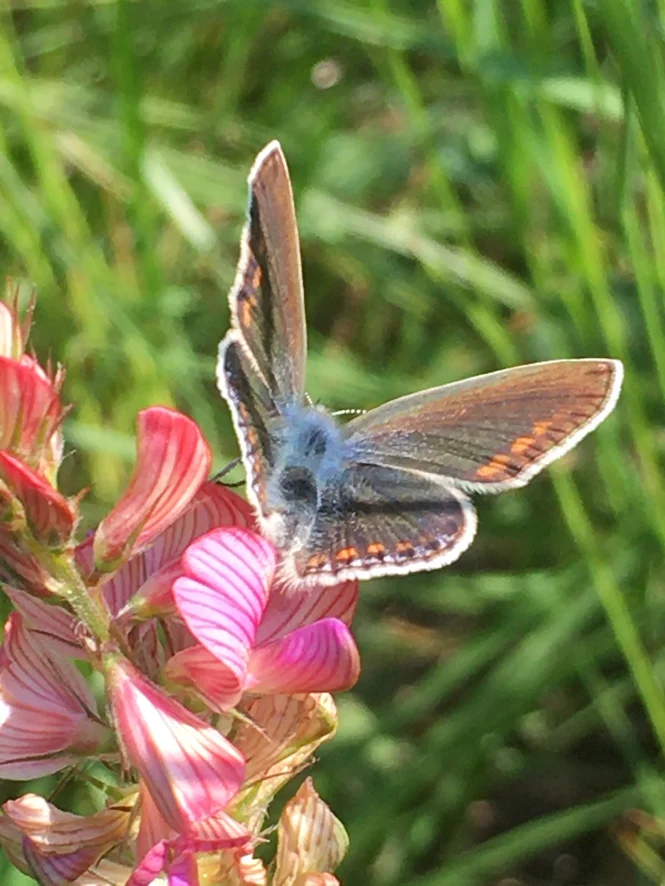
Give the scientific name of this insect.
Polyommatus thersites
